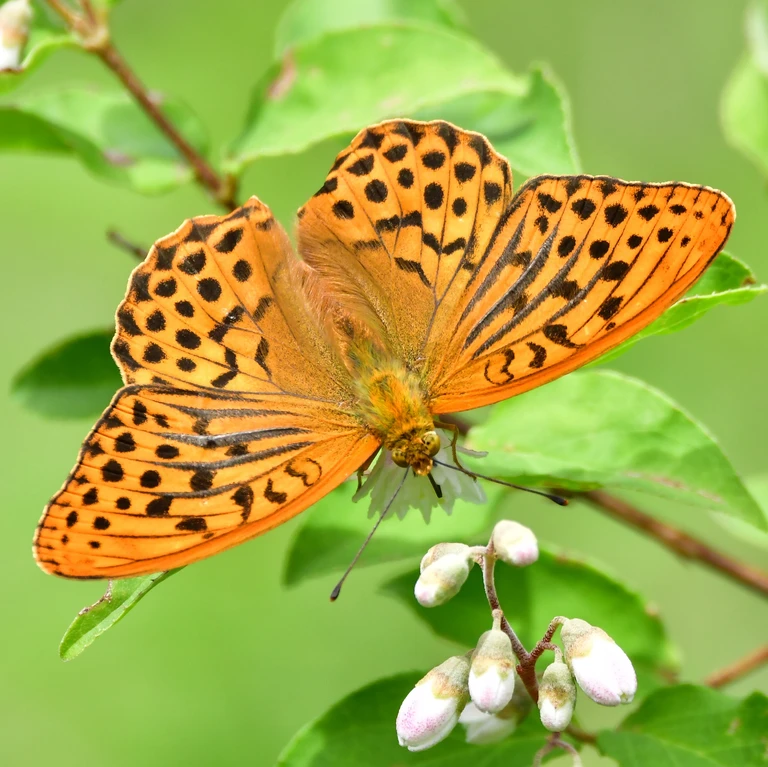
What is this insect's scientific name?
Argynnis paphia
